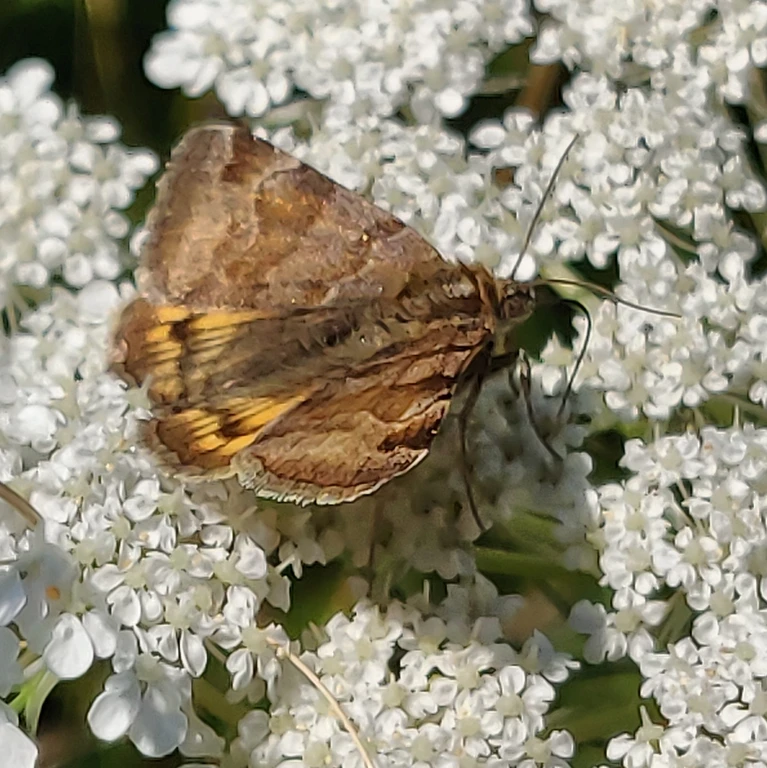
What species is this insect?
Euclidia glyphica
